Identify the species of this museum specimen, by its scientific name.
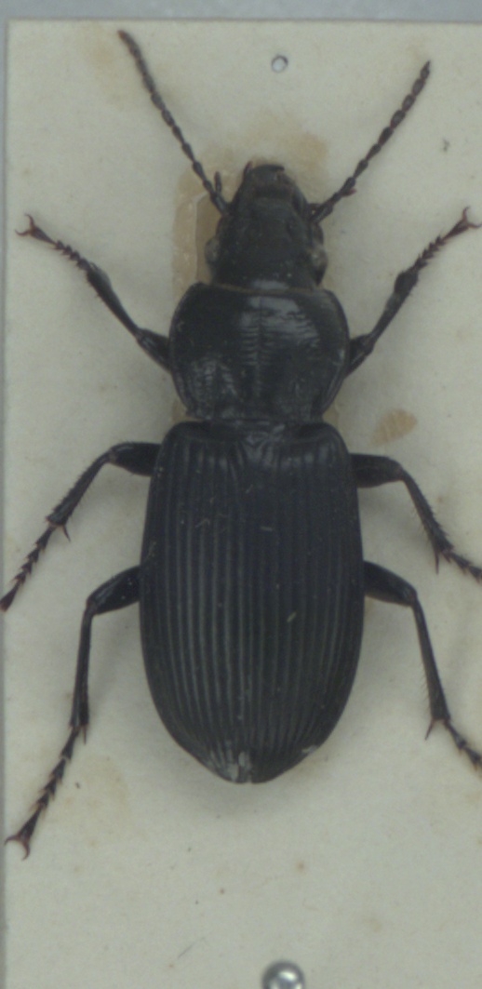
Pterostichus melanarius
